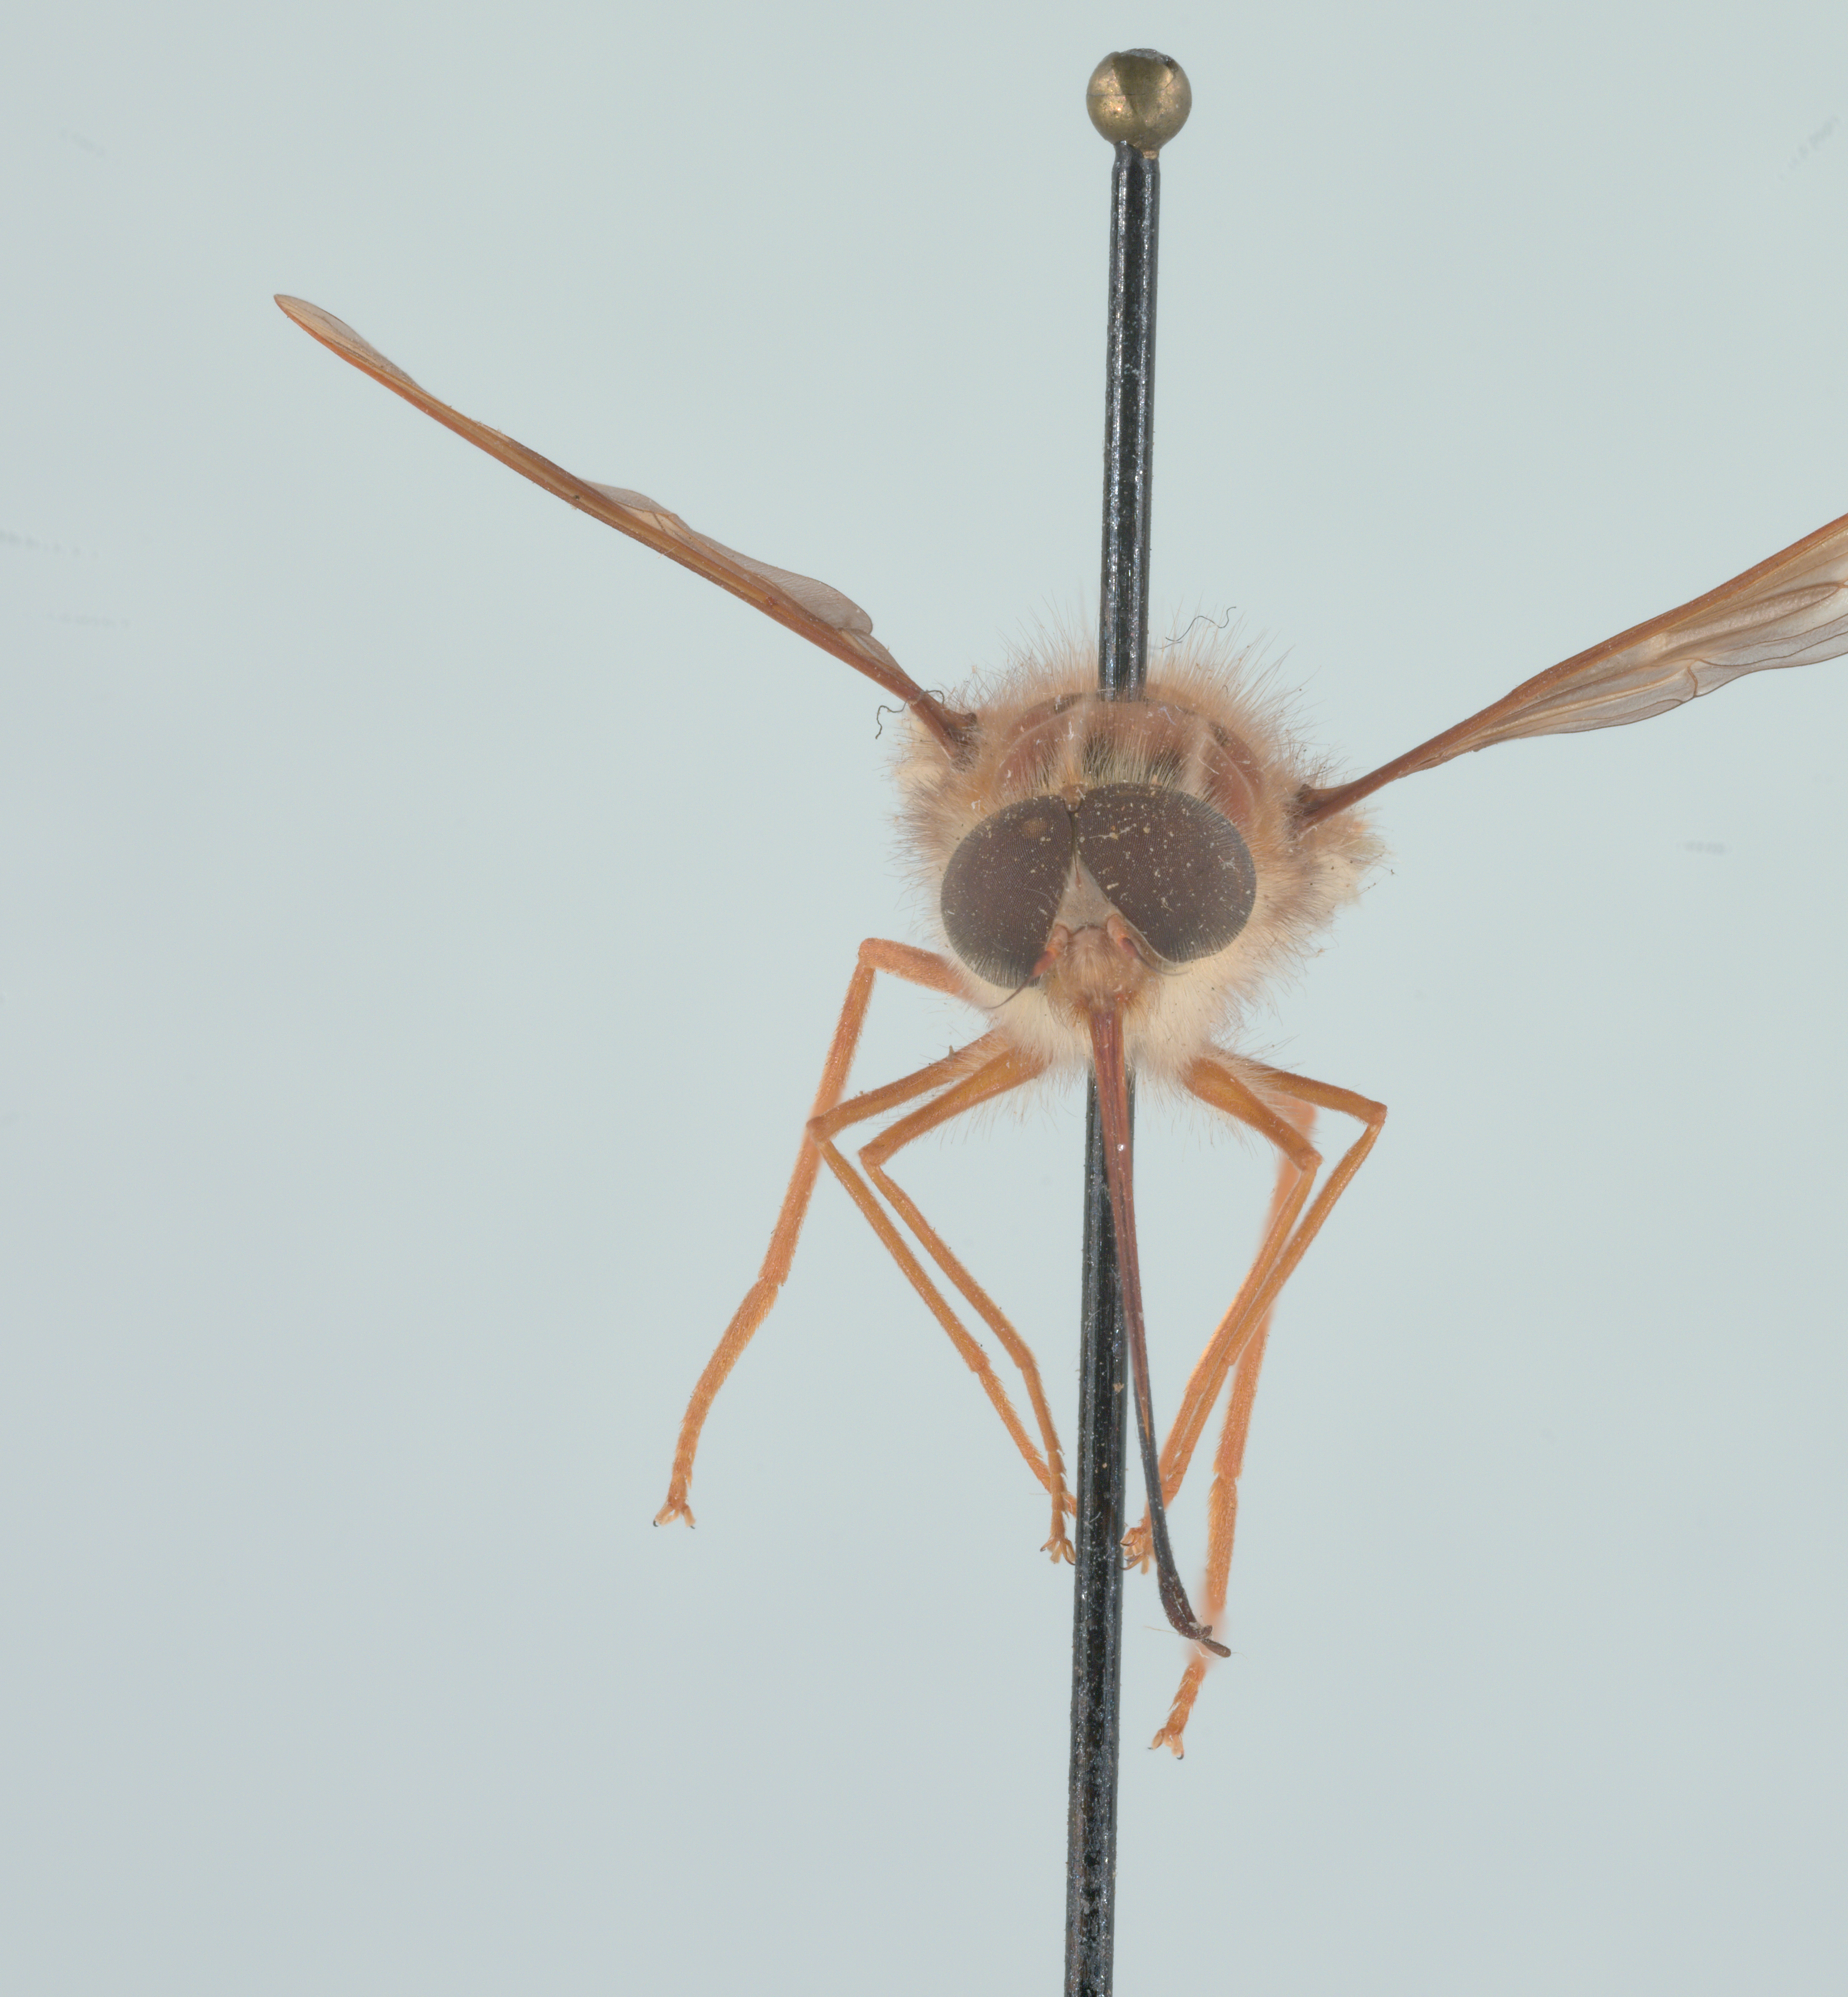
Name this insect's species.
Hirmoneura nubipennis (also Trichophthalma nubipennis)
